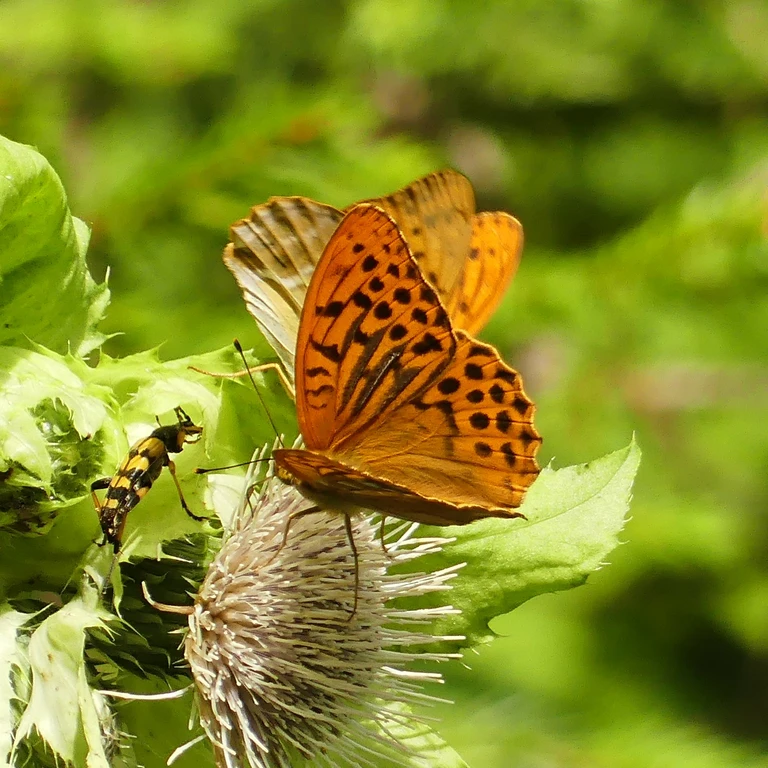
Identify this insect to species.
Argynnis paphia
